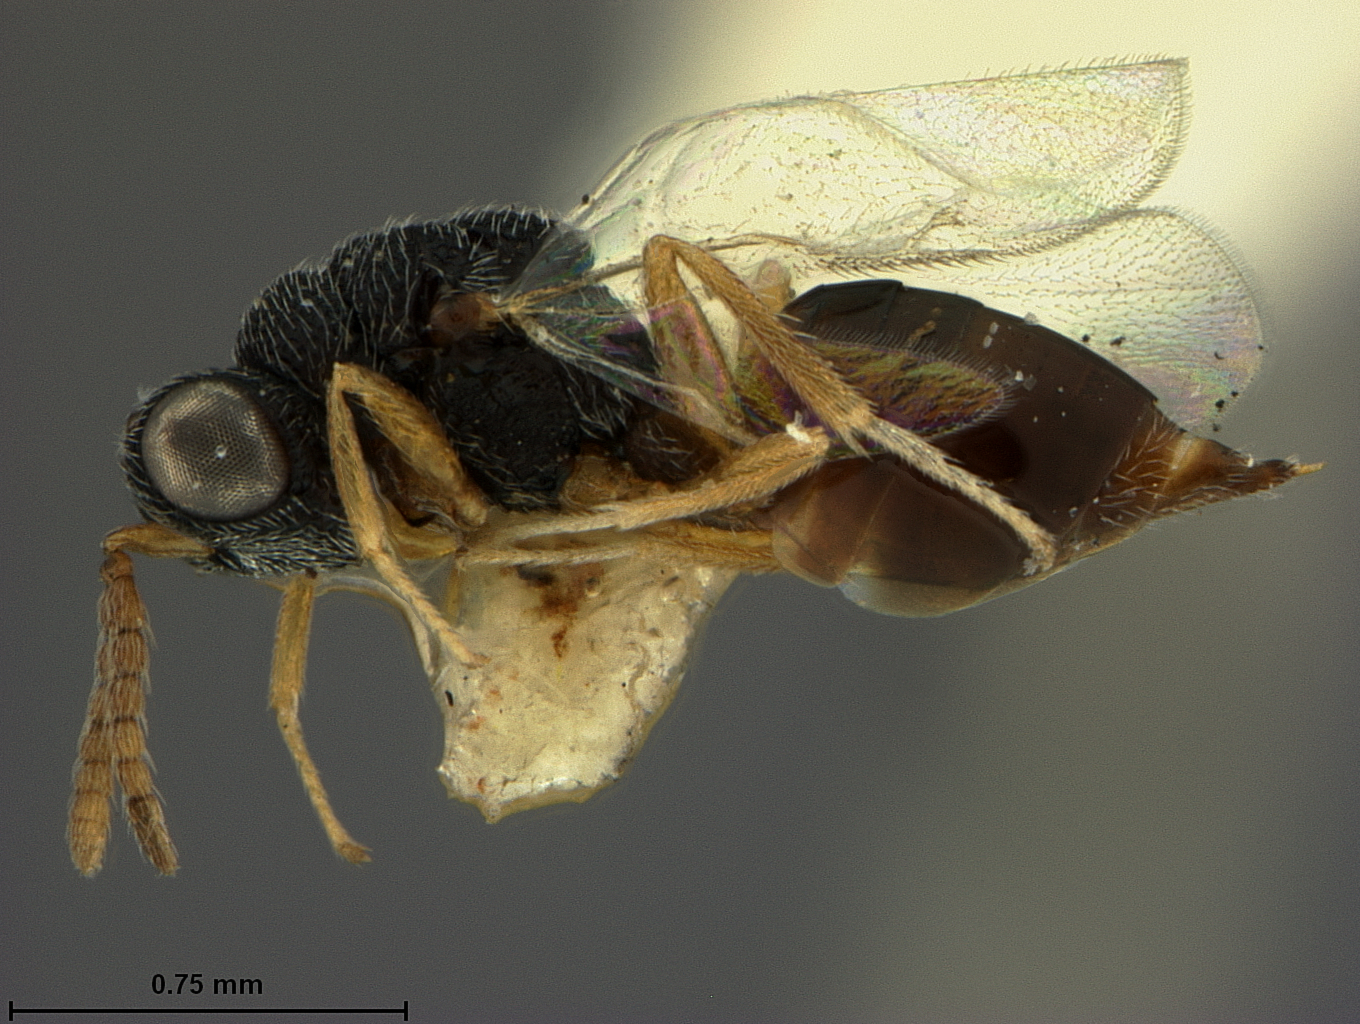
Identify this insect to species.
Eurytoma manilensis
